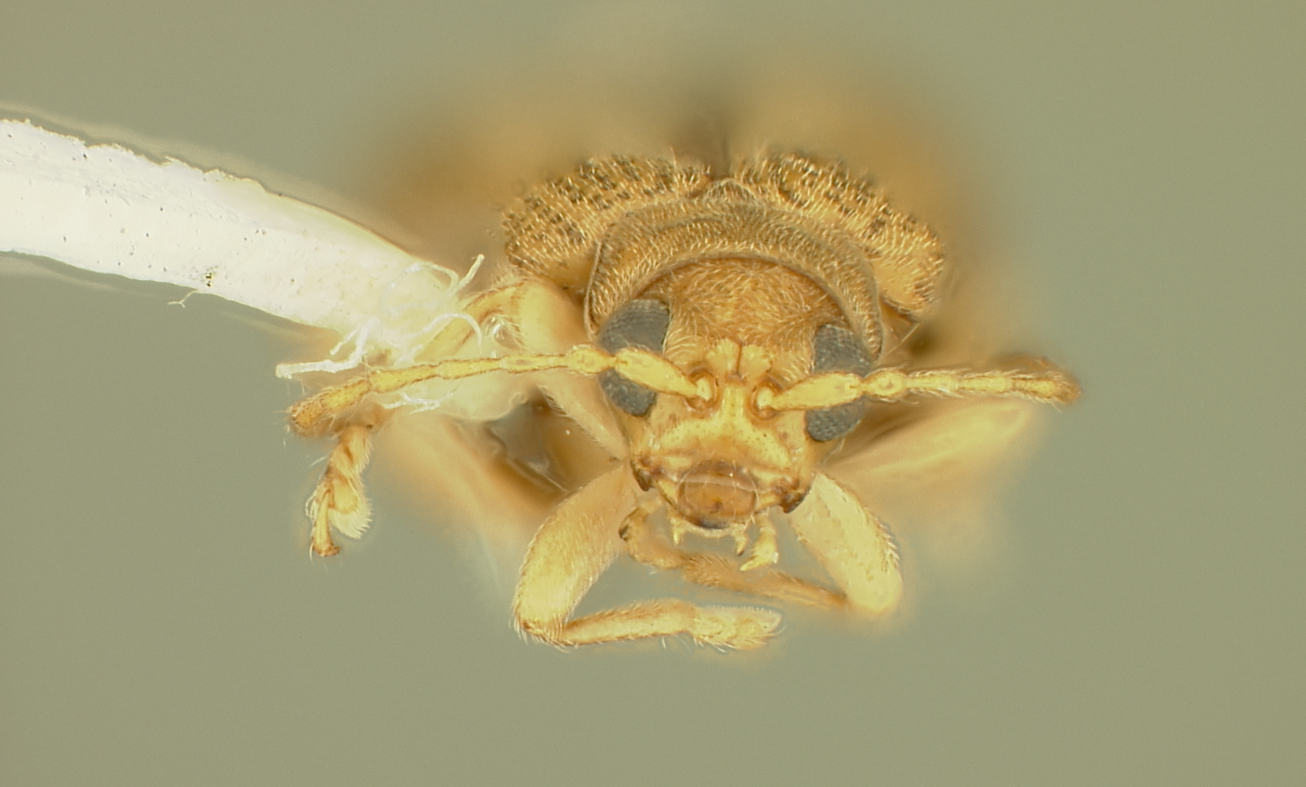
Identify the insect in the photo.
Hadropoda dominicae
